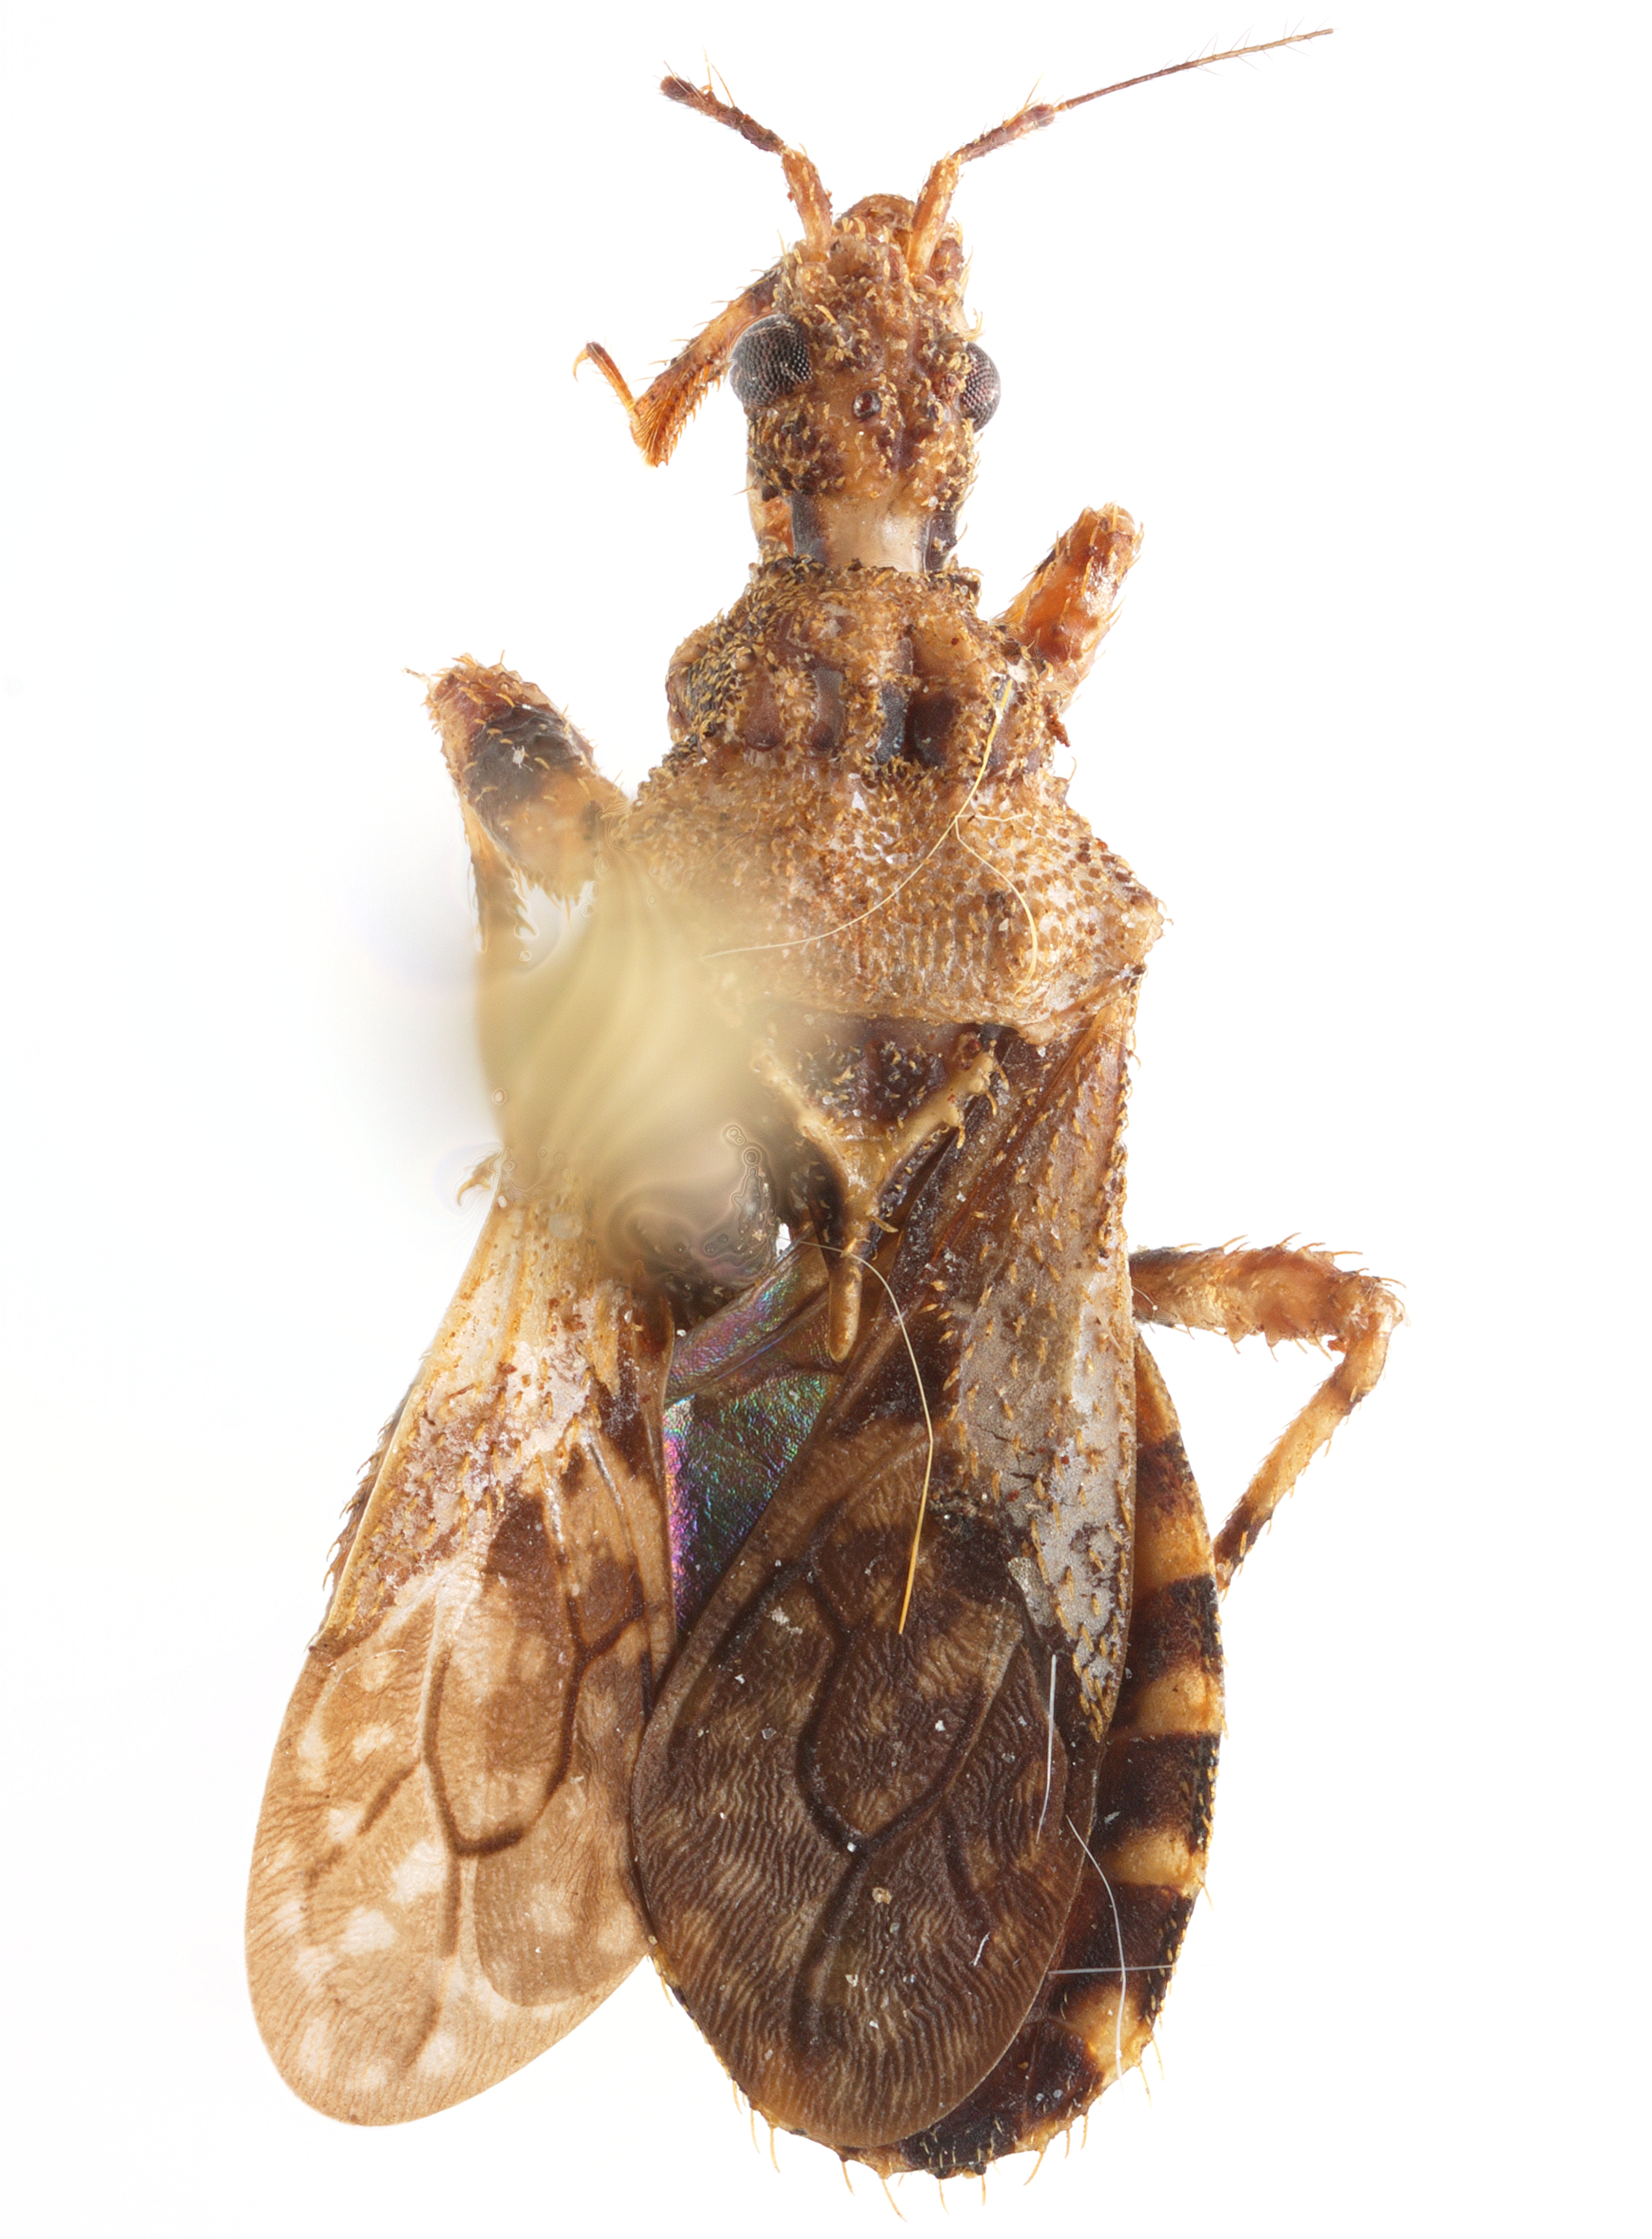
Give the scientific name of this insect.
Nalata setulosa
